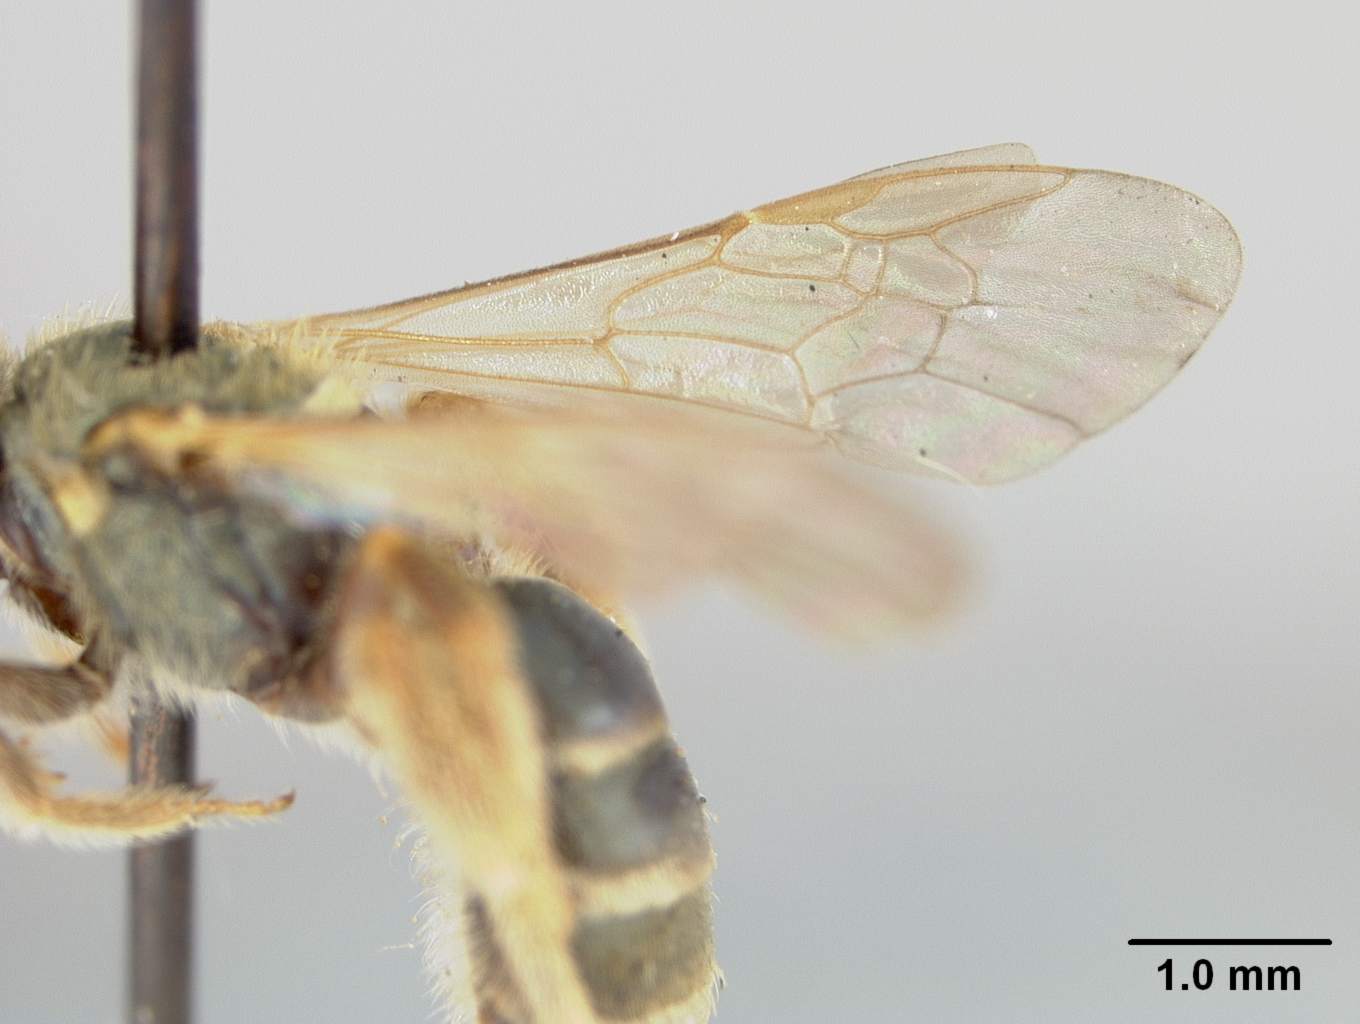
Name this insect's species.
Halictus eruditus
